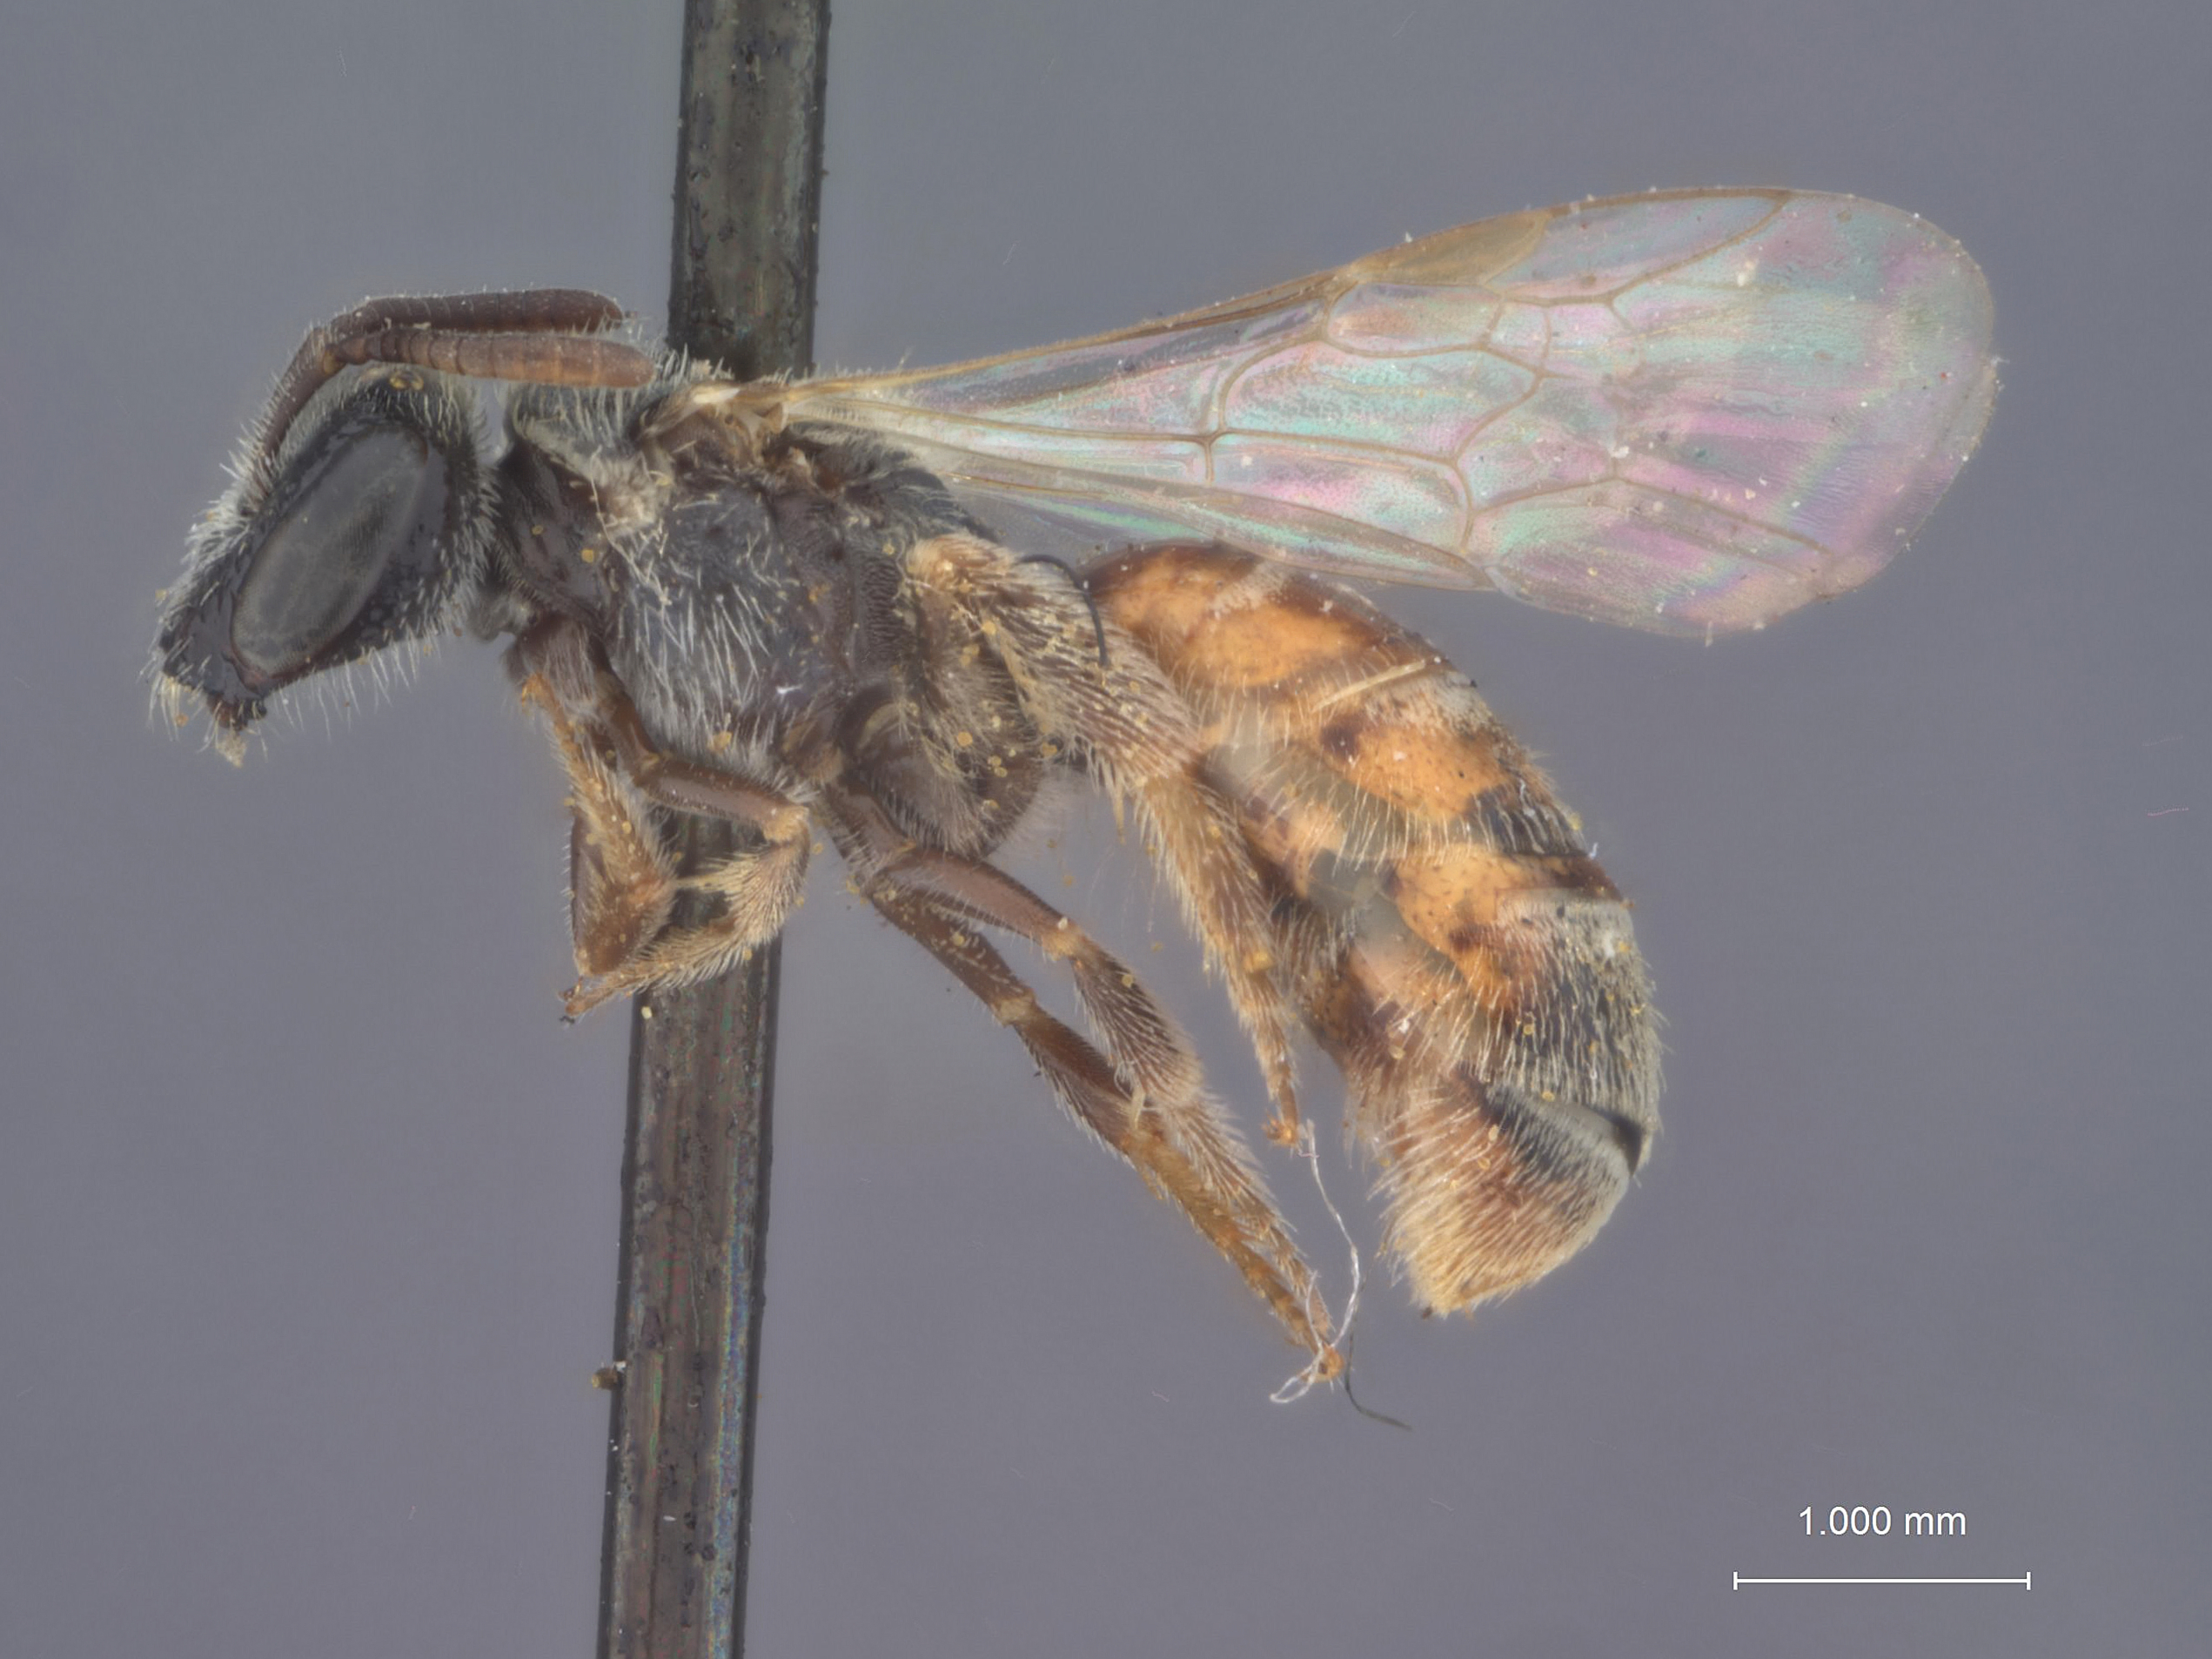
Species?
Halictus scrophulariae
